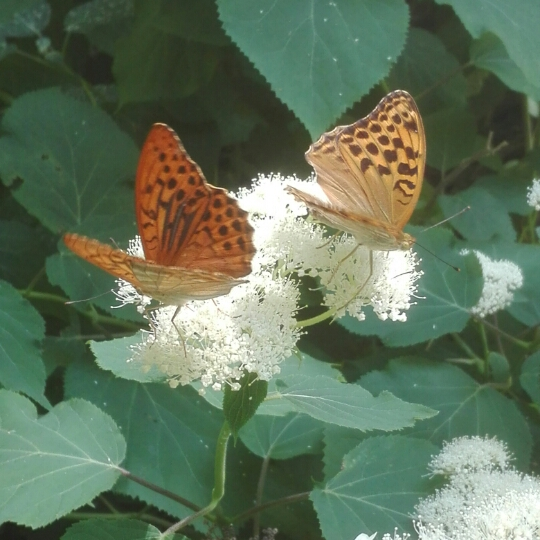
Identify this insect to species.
Argynnis paphia
